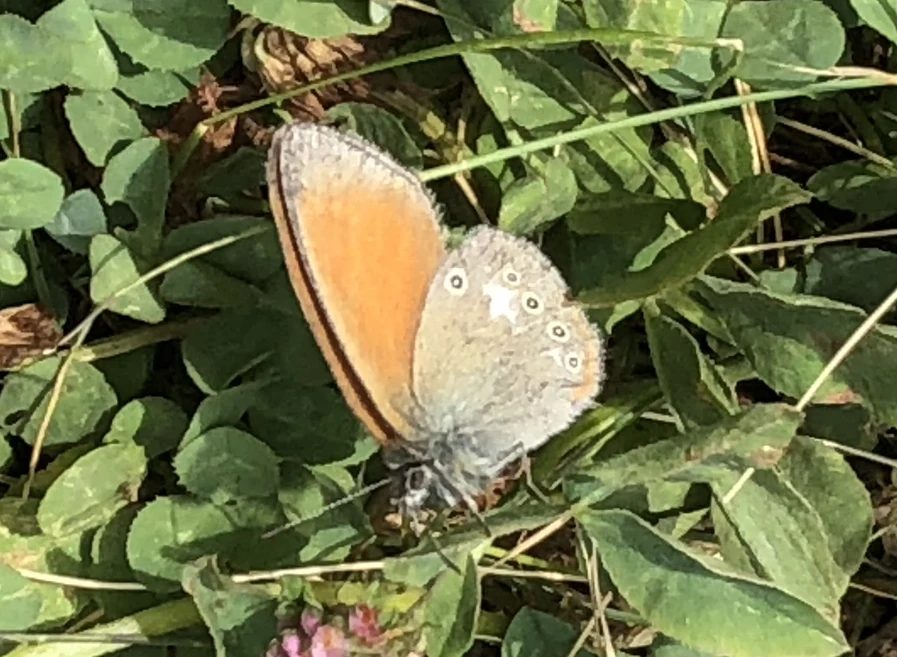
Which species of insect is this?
Coenonympha glycerion (also Coenonympha iphis)
